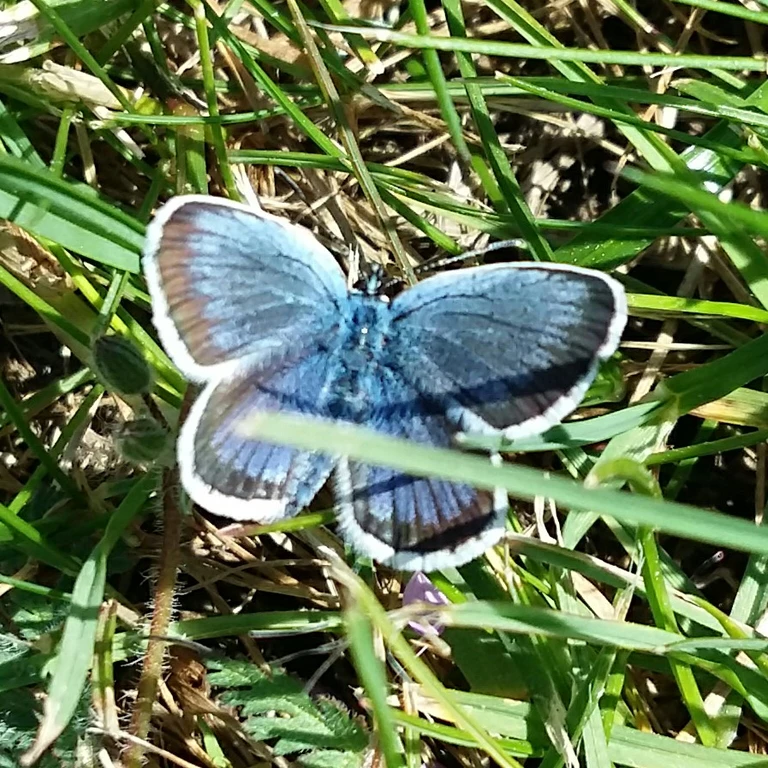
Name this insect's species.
Plebejus argus
